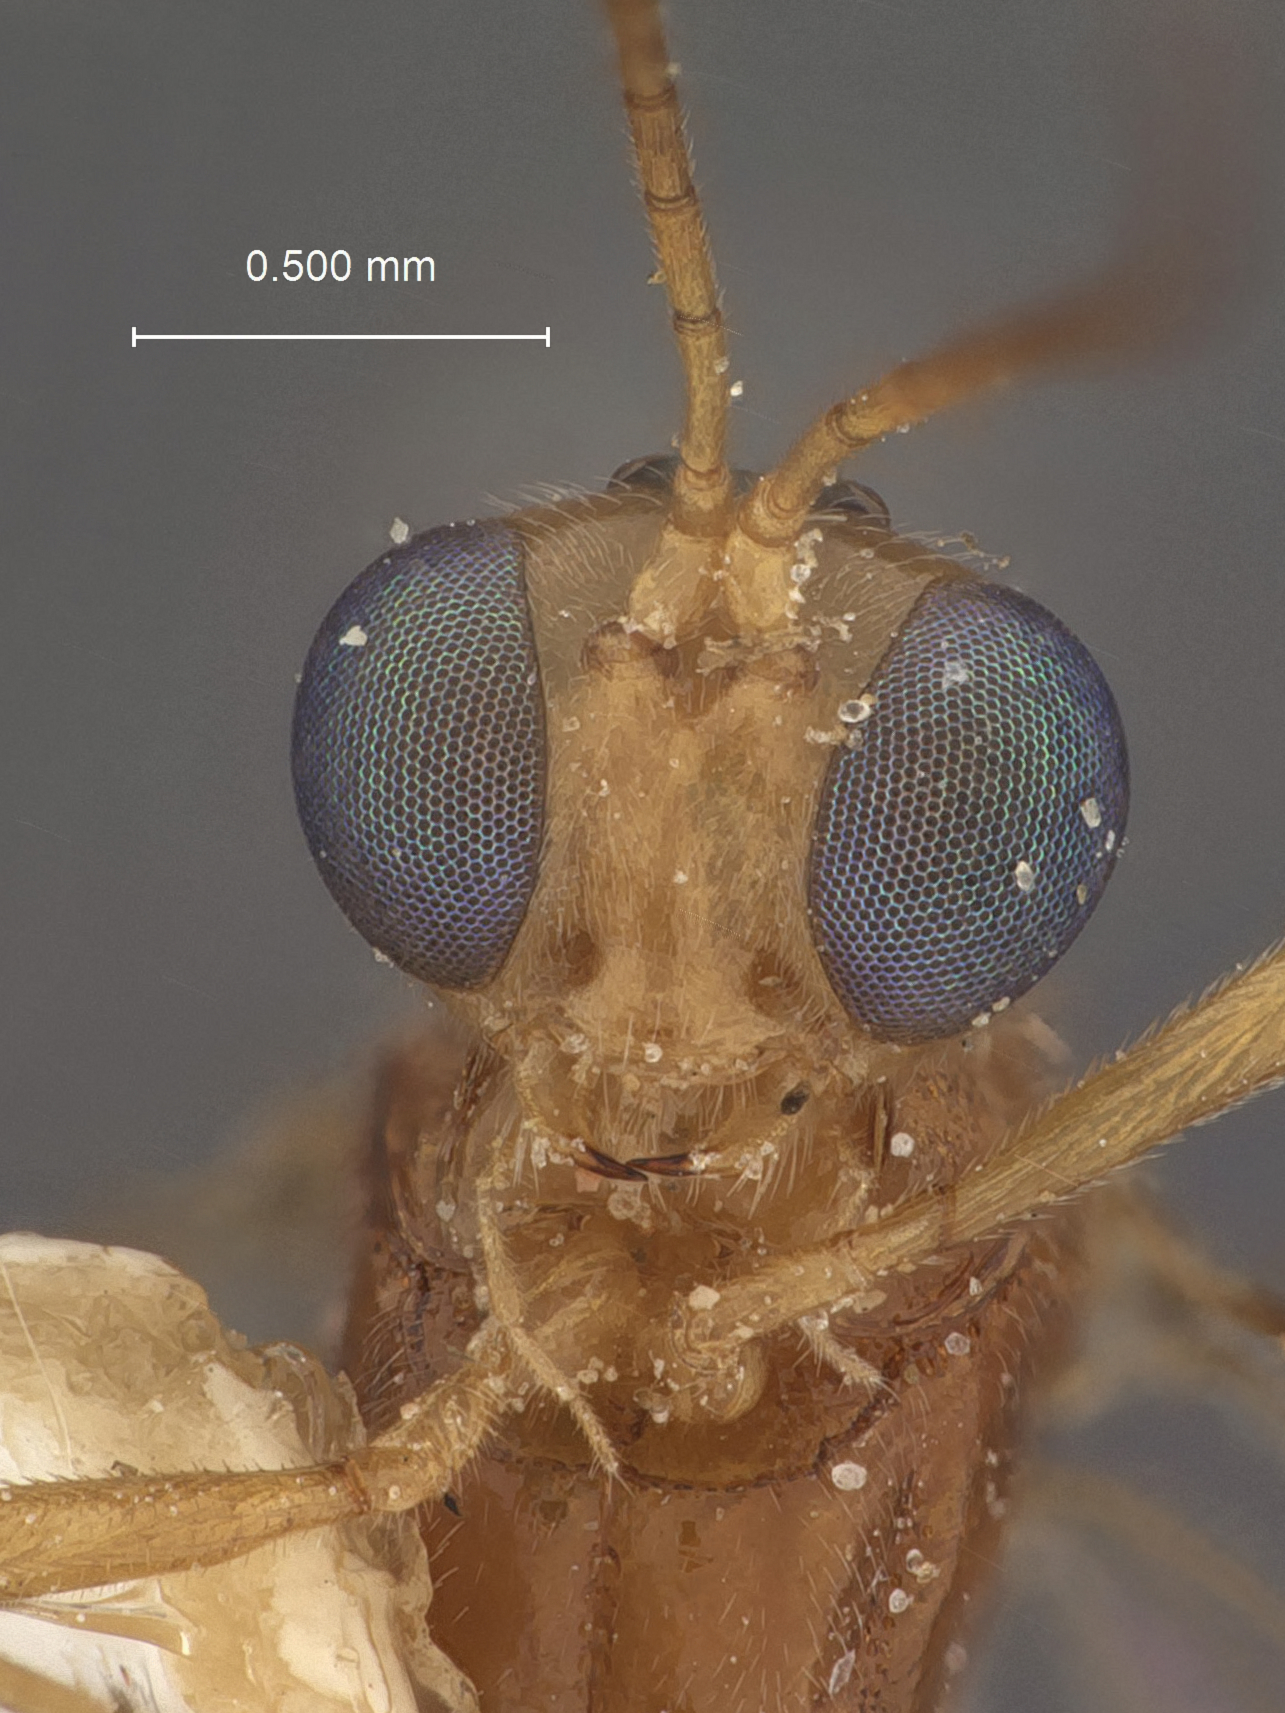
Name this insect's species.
Microctonus invictus
